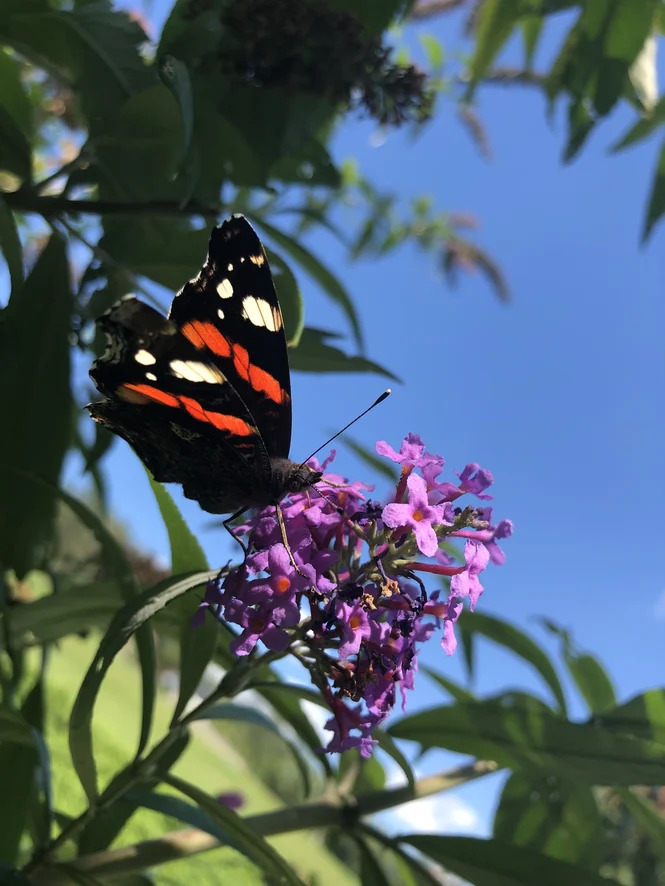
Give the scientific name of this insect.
Vanessa atalanta
